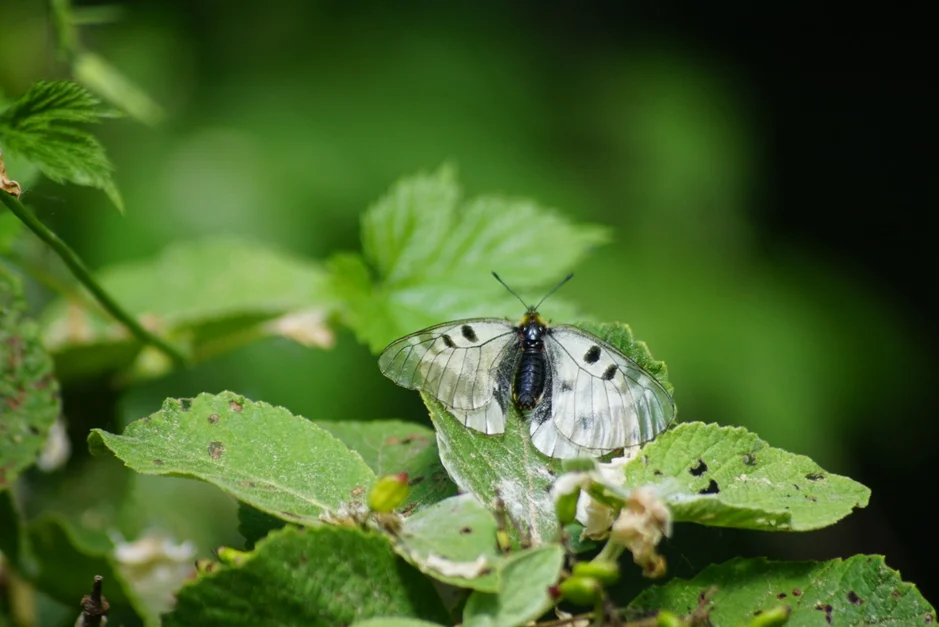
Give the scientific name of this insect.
Parnassius mnemosyne
